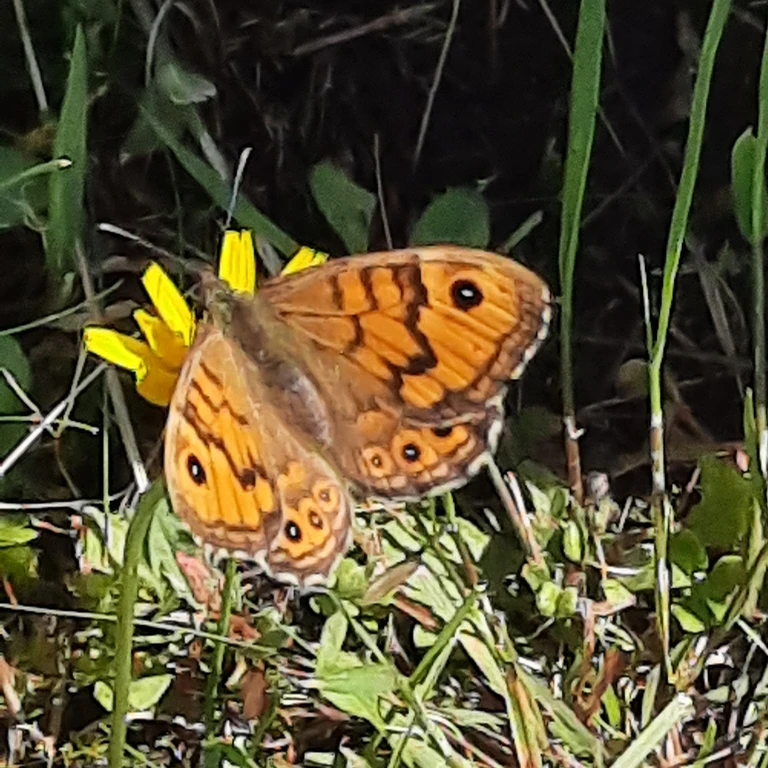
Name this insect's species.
Lasiommata megera (also Pararge megera)
